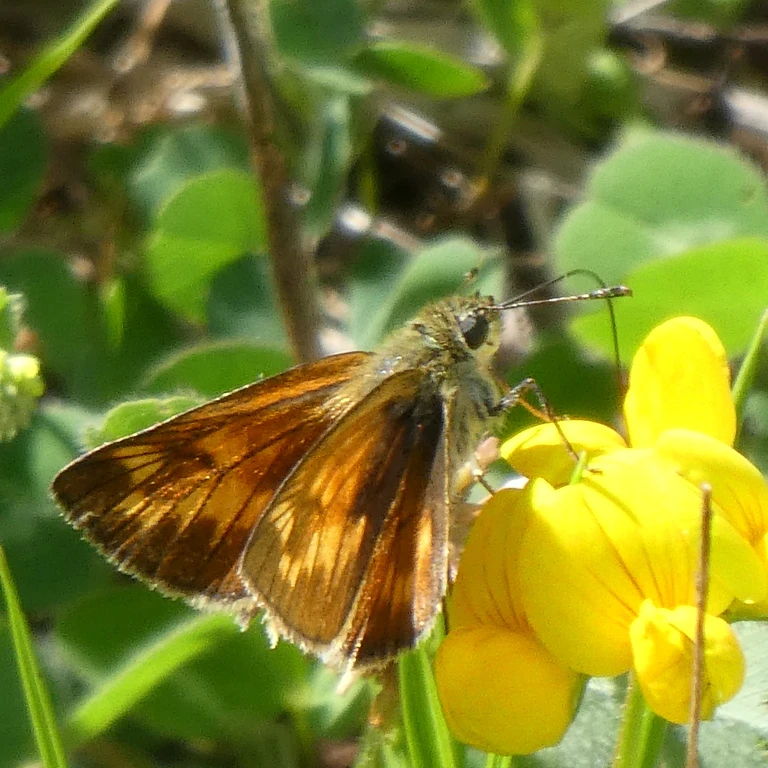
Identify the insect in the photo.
Ochlodes sylvanus (also Ochlodes venata)
